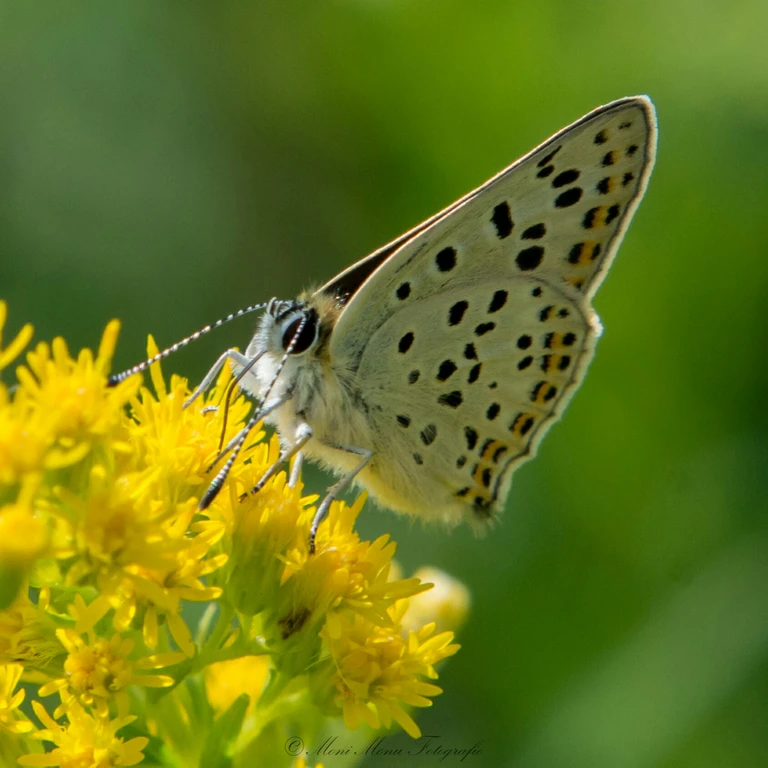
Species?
Lycaena tityrus (also Loweia tityrus)
